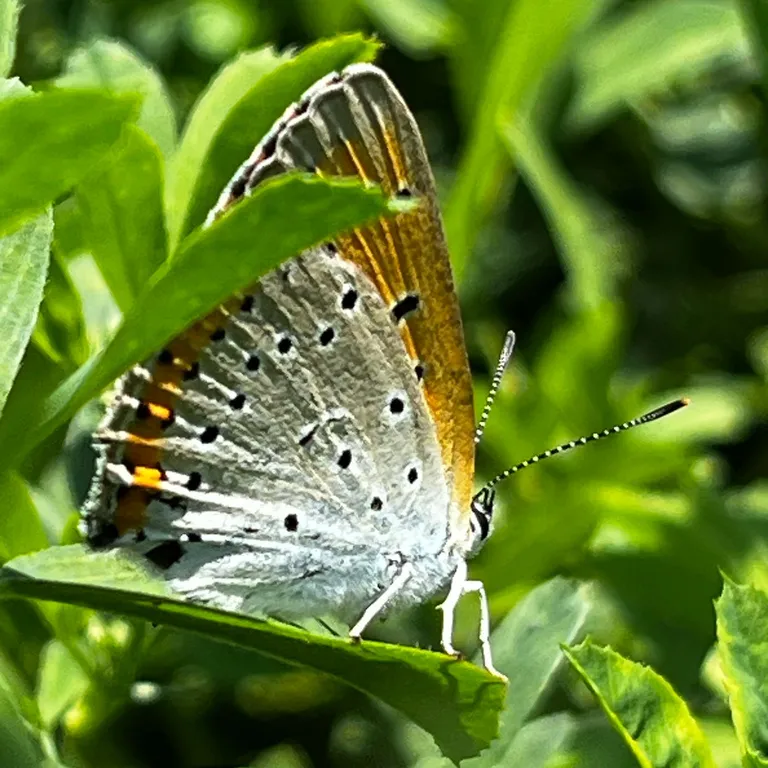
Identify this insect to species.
Lycaena dispar
